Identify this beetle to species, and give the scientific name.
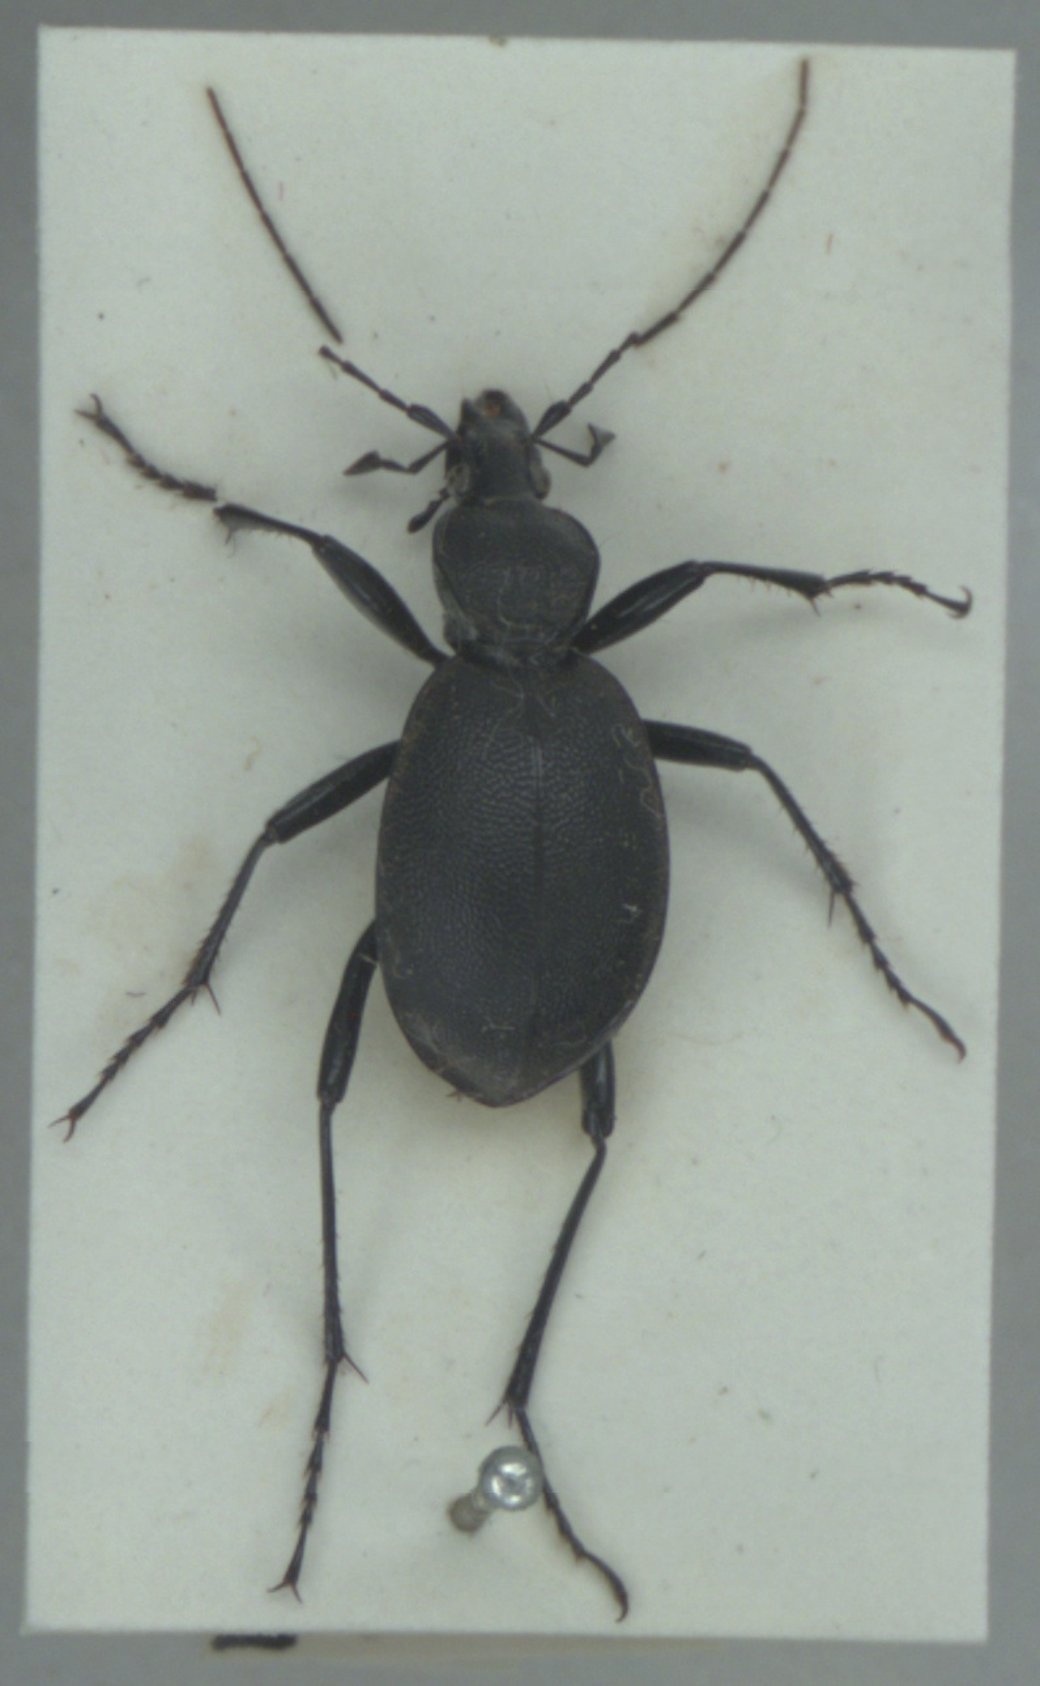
Cychrus caraboides
